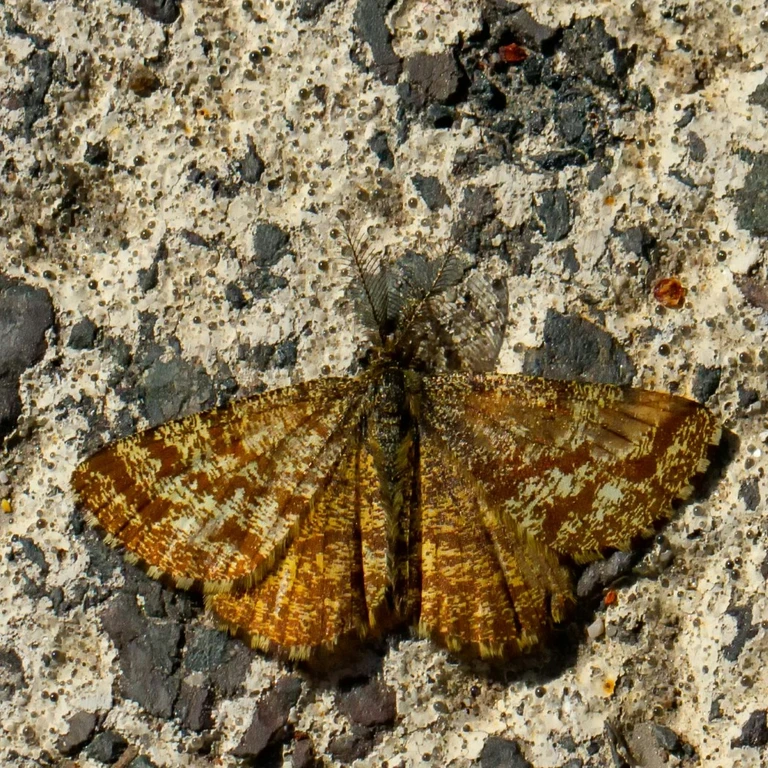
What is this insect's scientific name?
Ematurga atomaria
